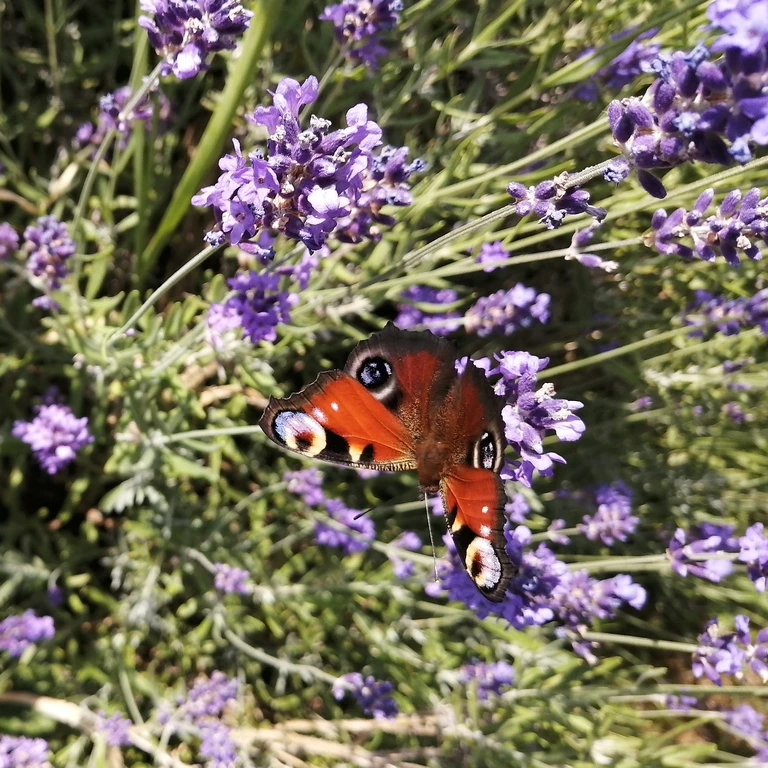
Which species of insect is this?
Aglais io
